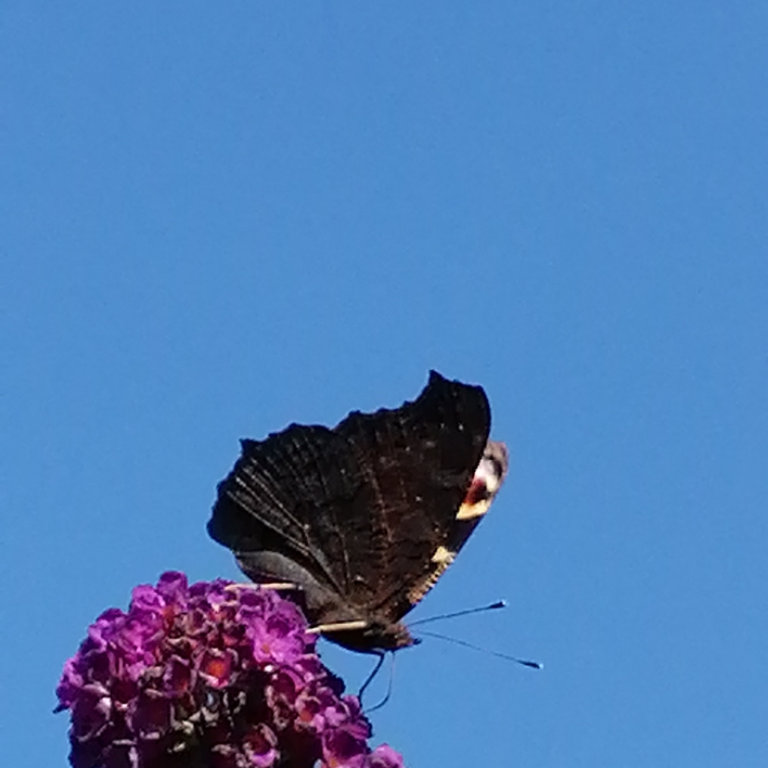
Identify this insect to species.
Aglais io
